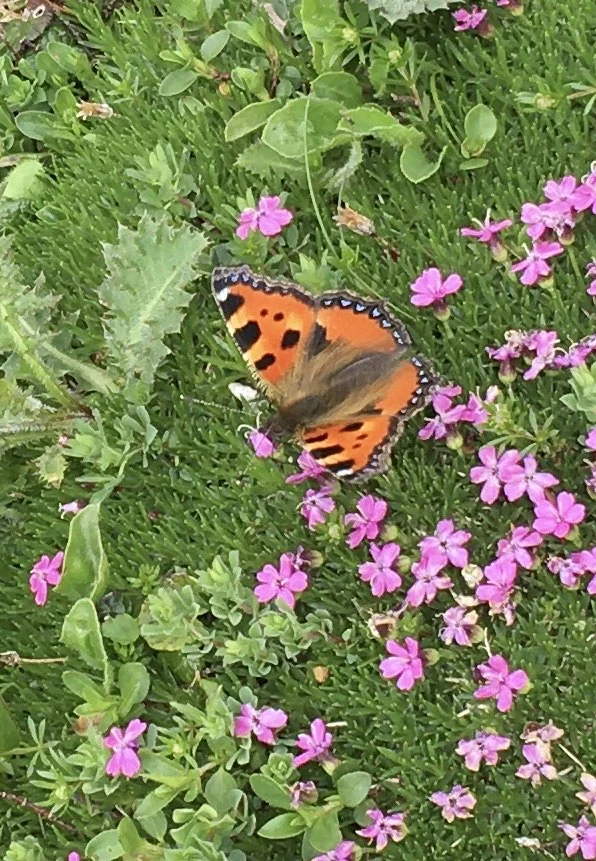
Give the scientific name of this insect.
Aglais urticae
